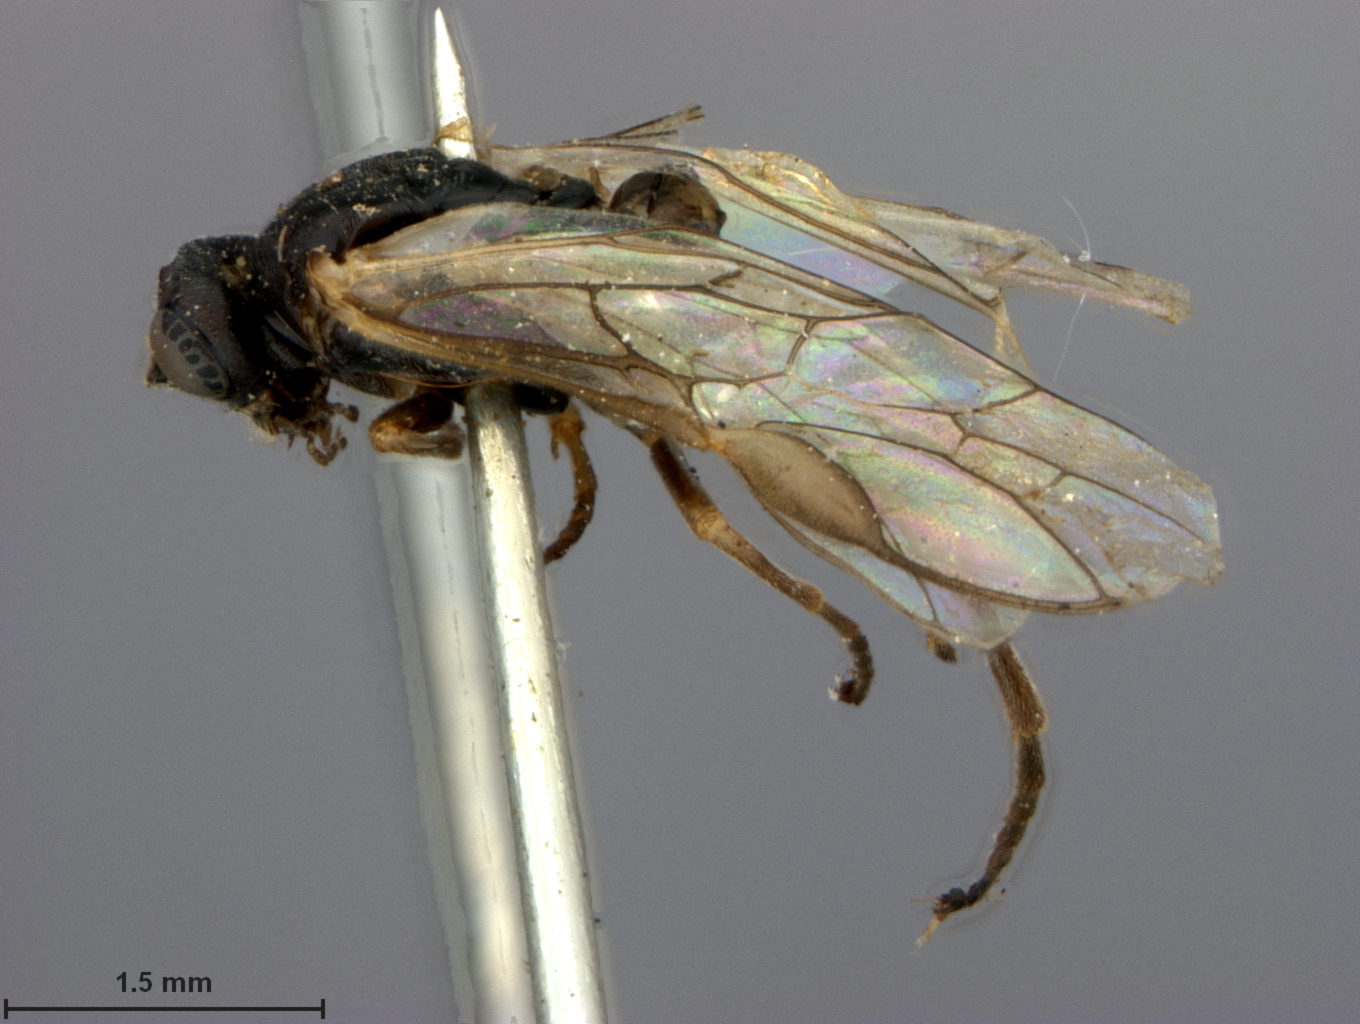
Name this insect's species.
Pontania unga
